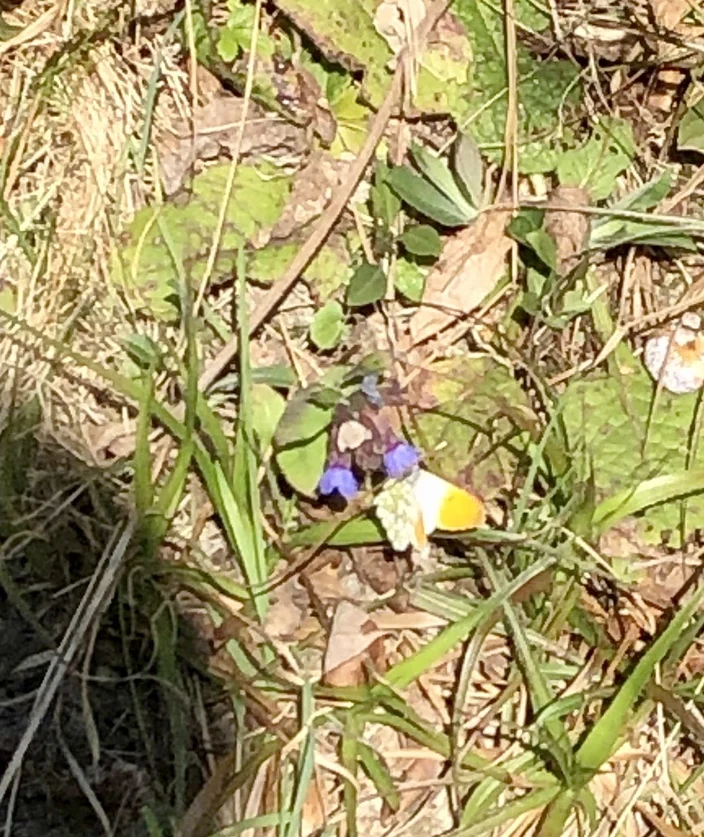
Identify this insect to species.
Anthocharis cardamines
